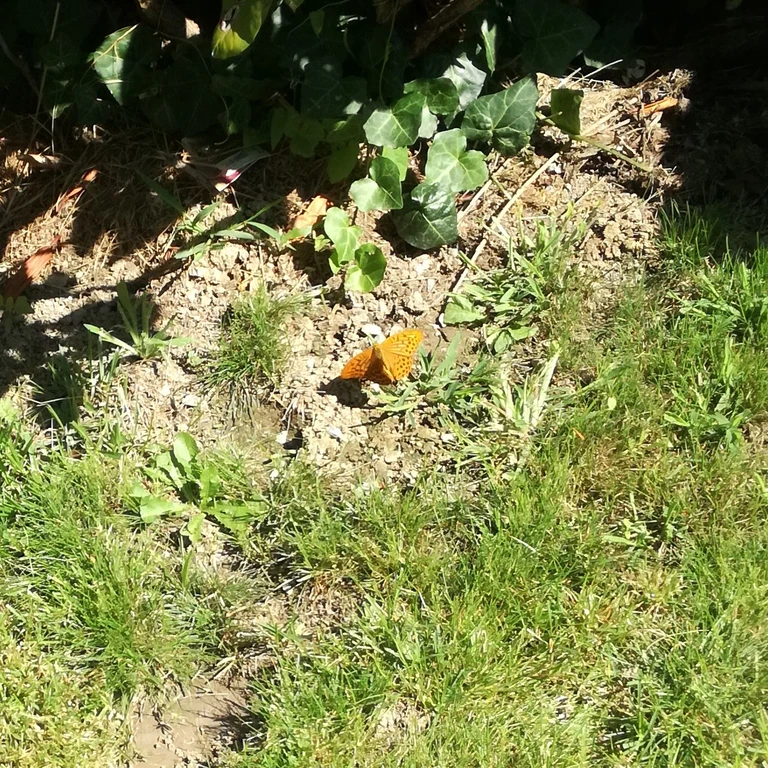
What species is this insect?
Argynnis paphia
